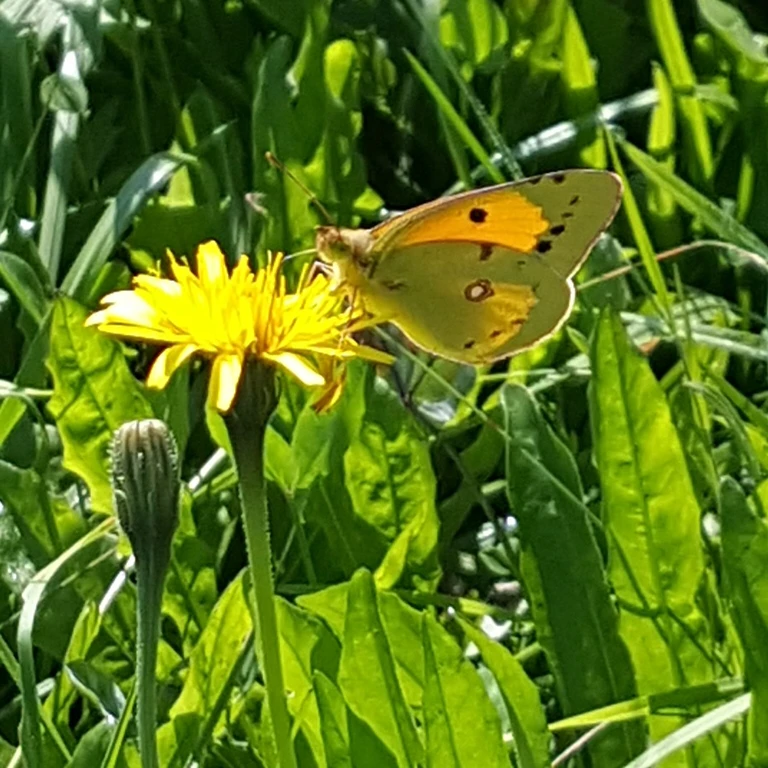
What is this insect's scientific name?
Colias croceus
